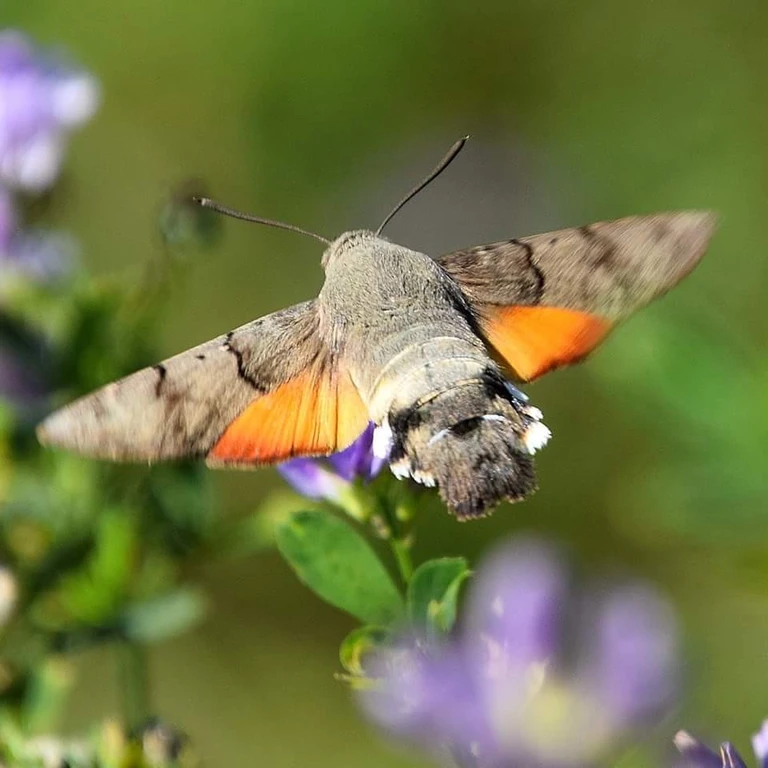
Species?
Macroglossum stellatarum
